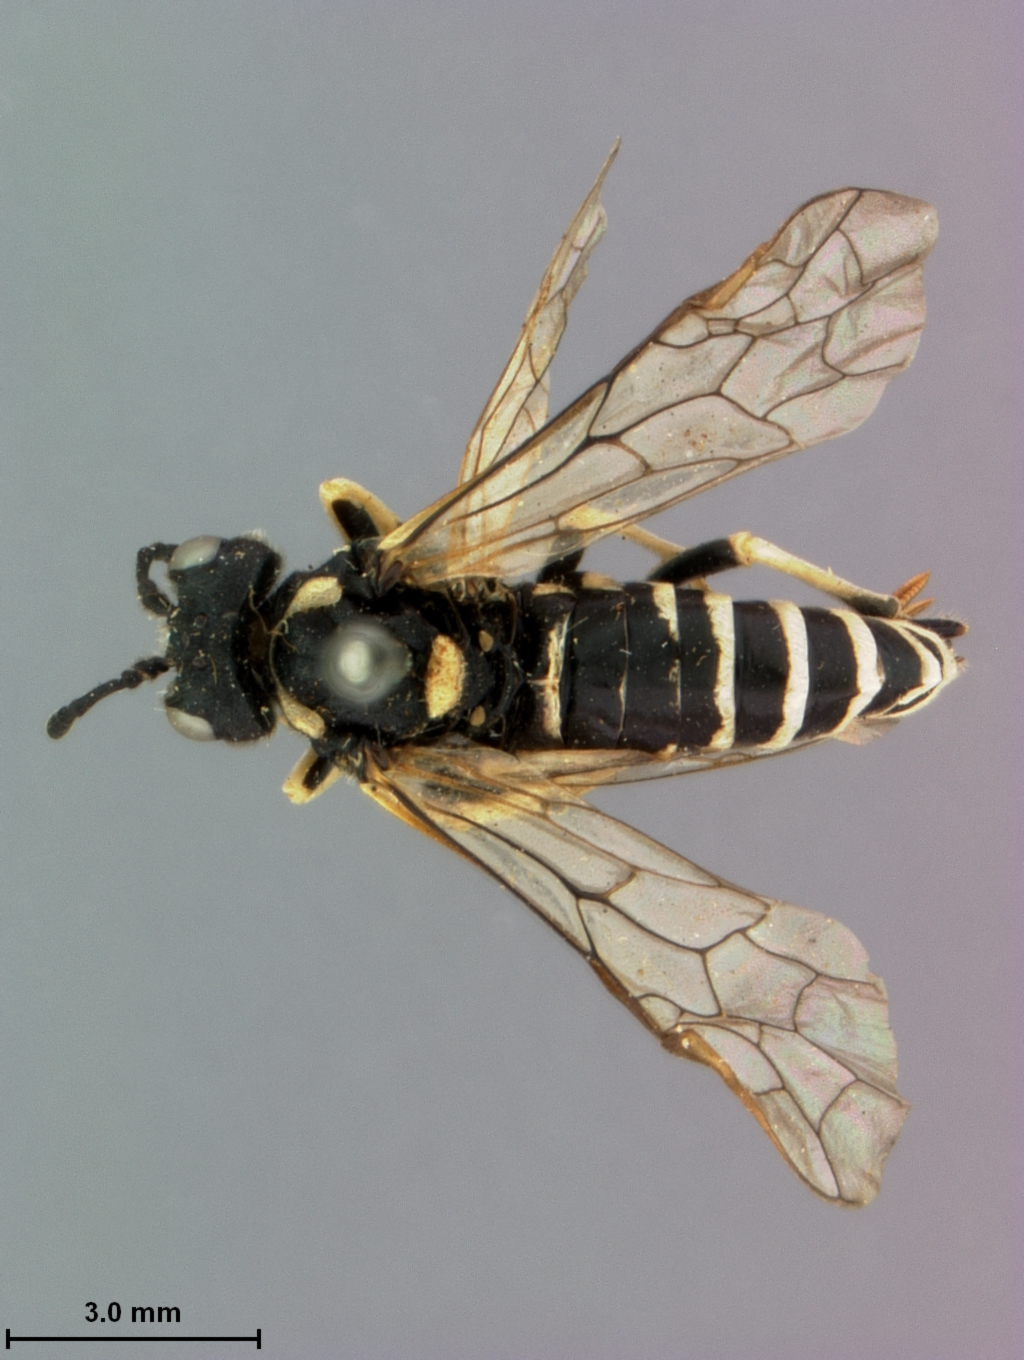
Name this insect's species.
Tenthredo anomus
